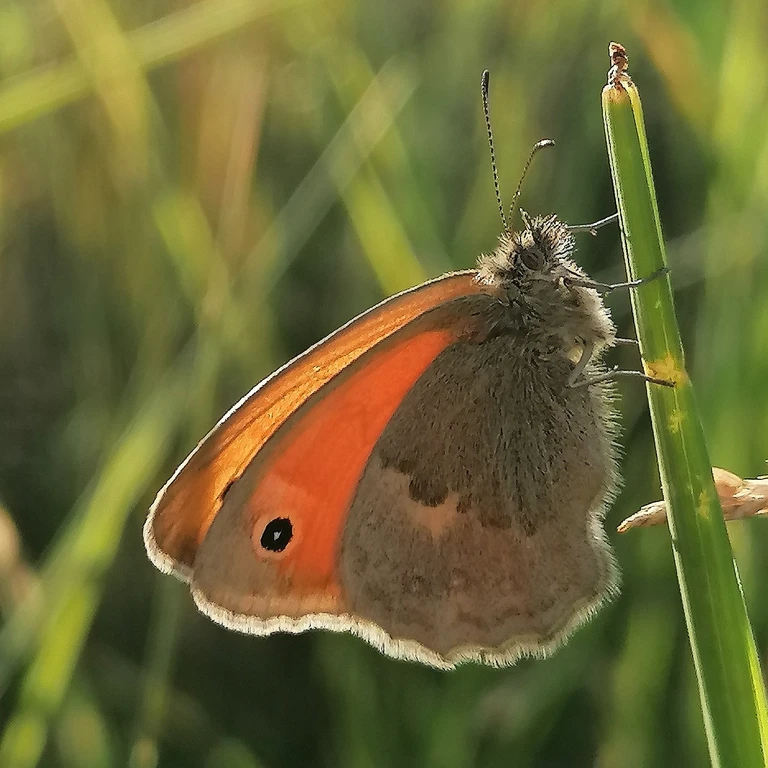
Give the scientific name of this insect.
Coenonympha pamphilus
